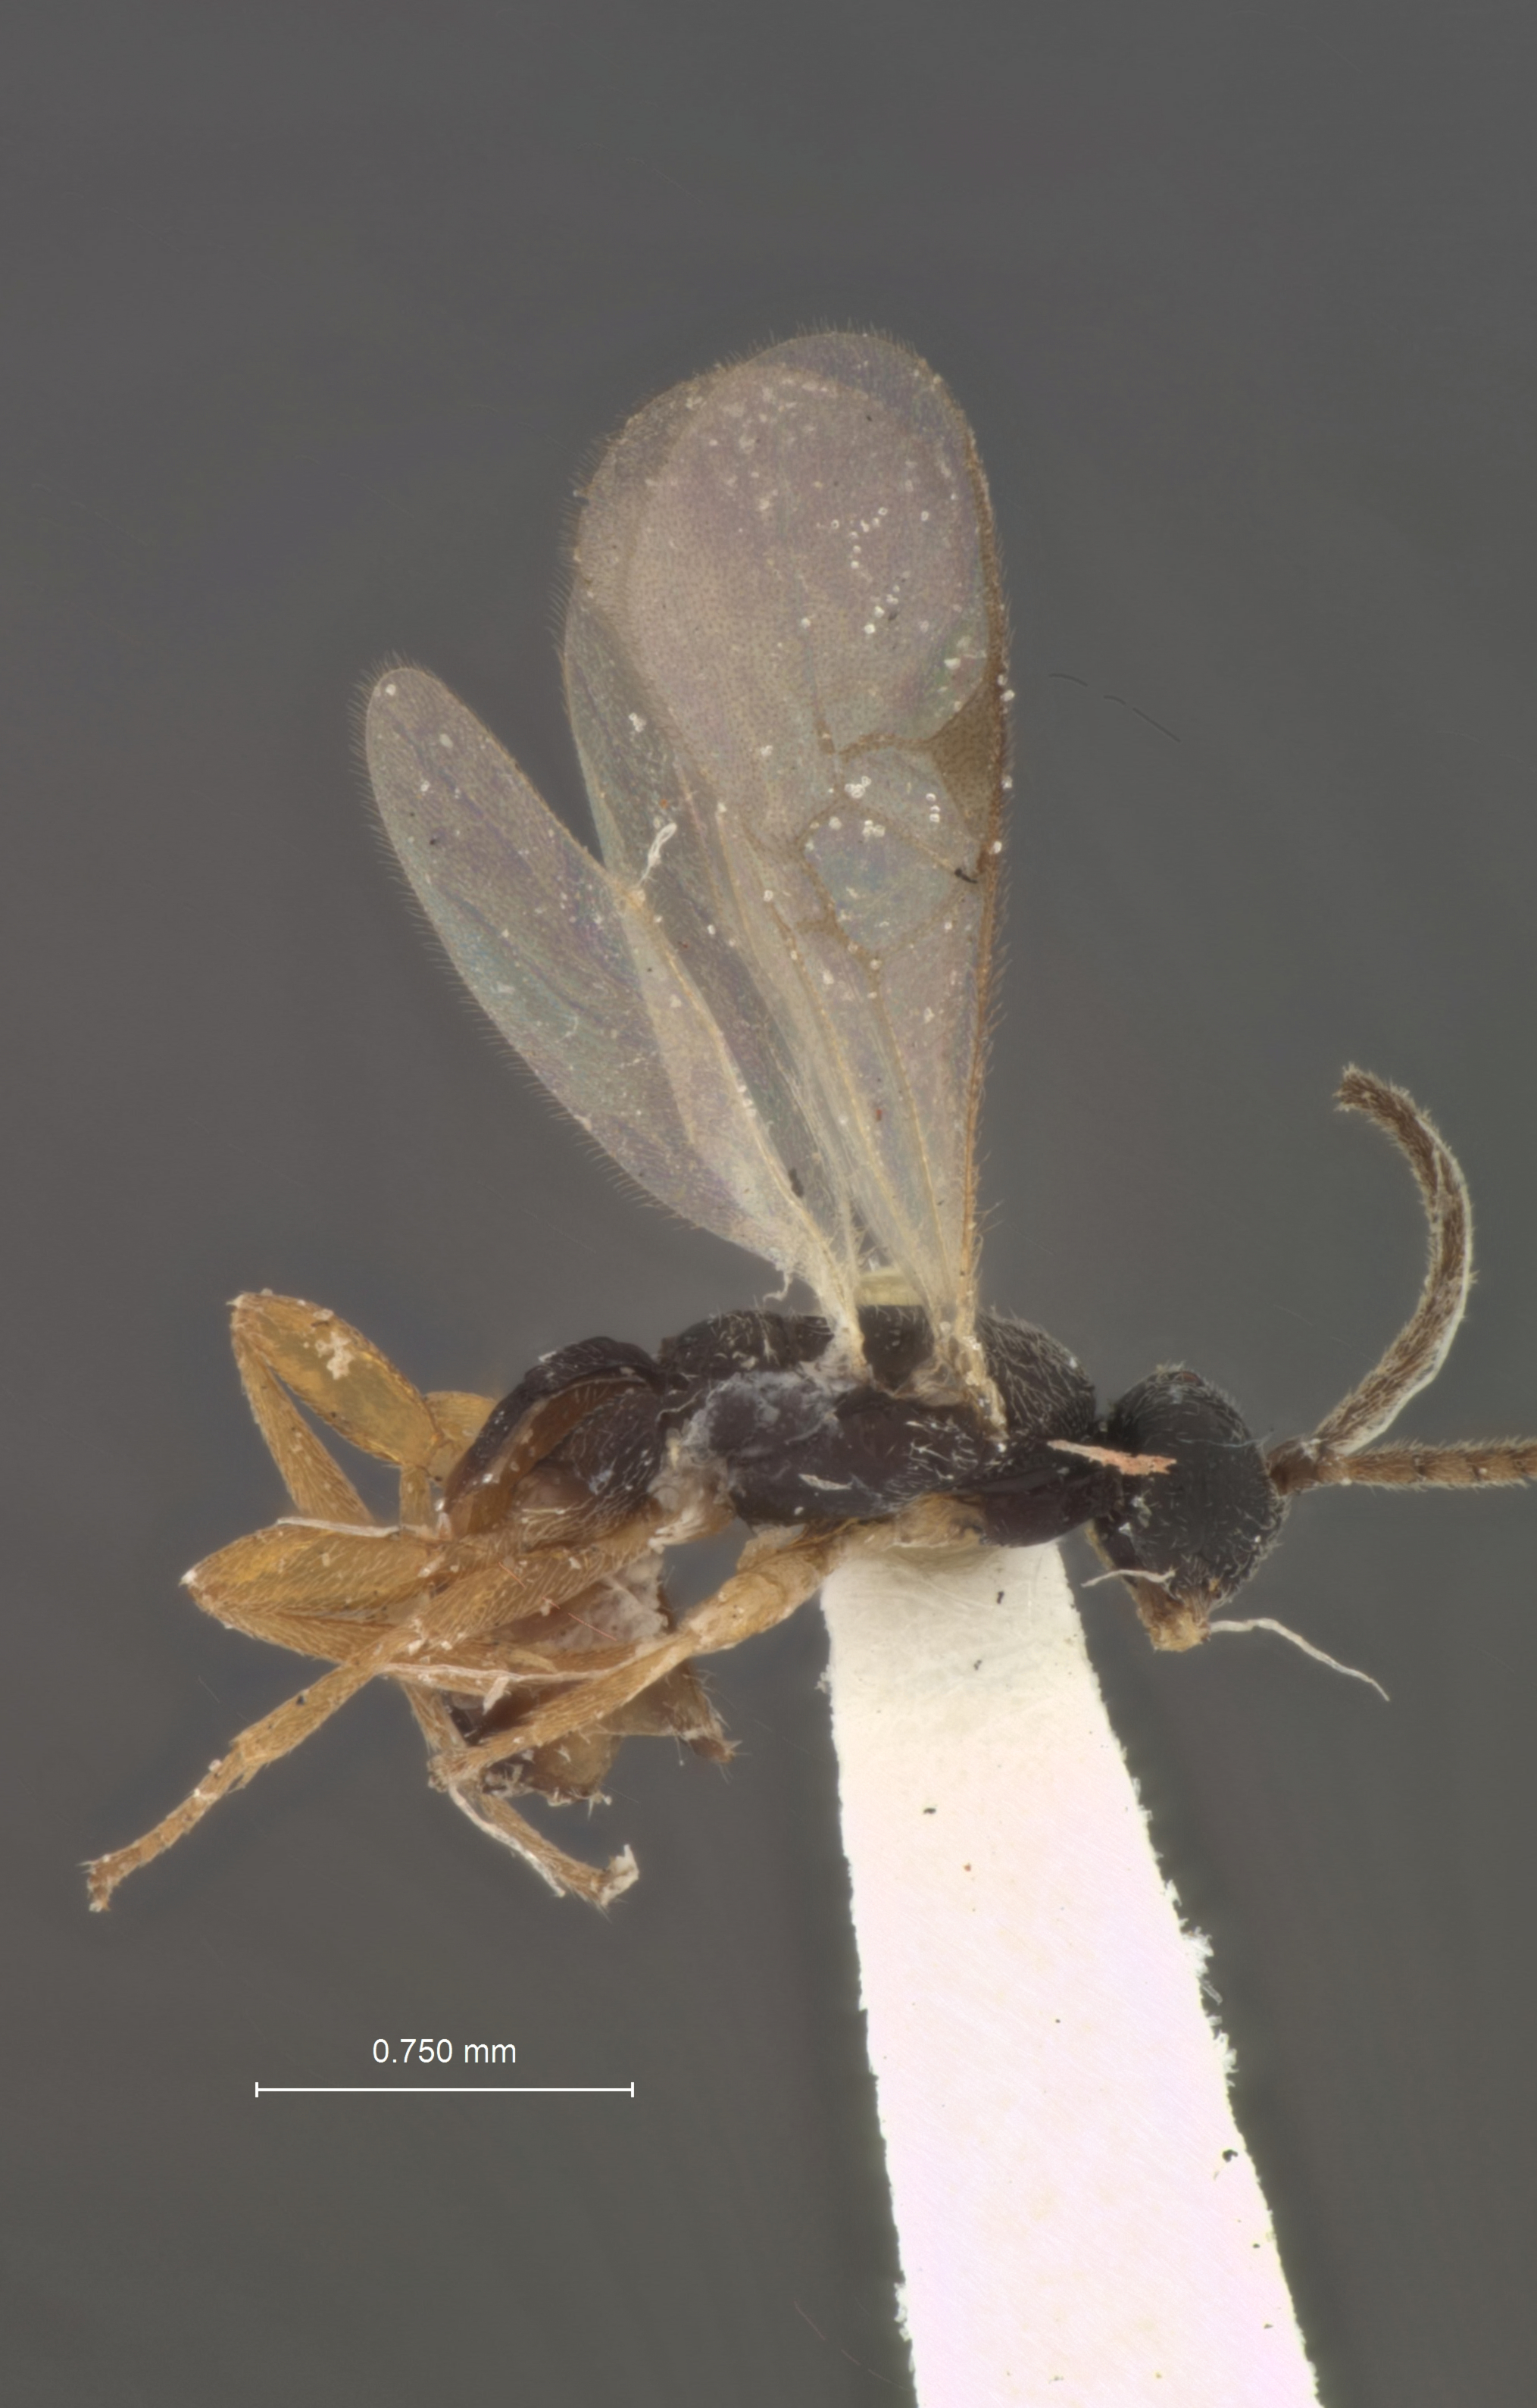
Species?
Apanteles chilocida
